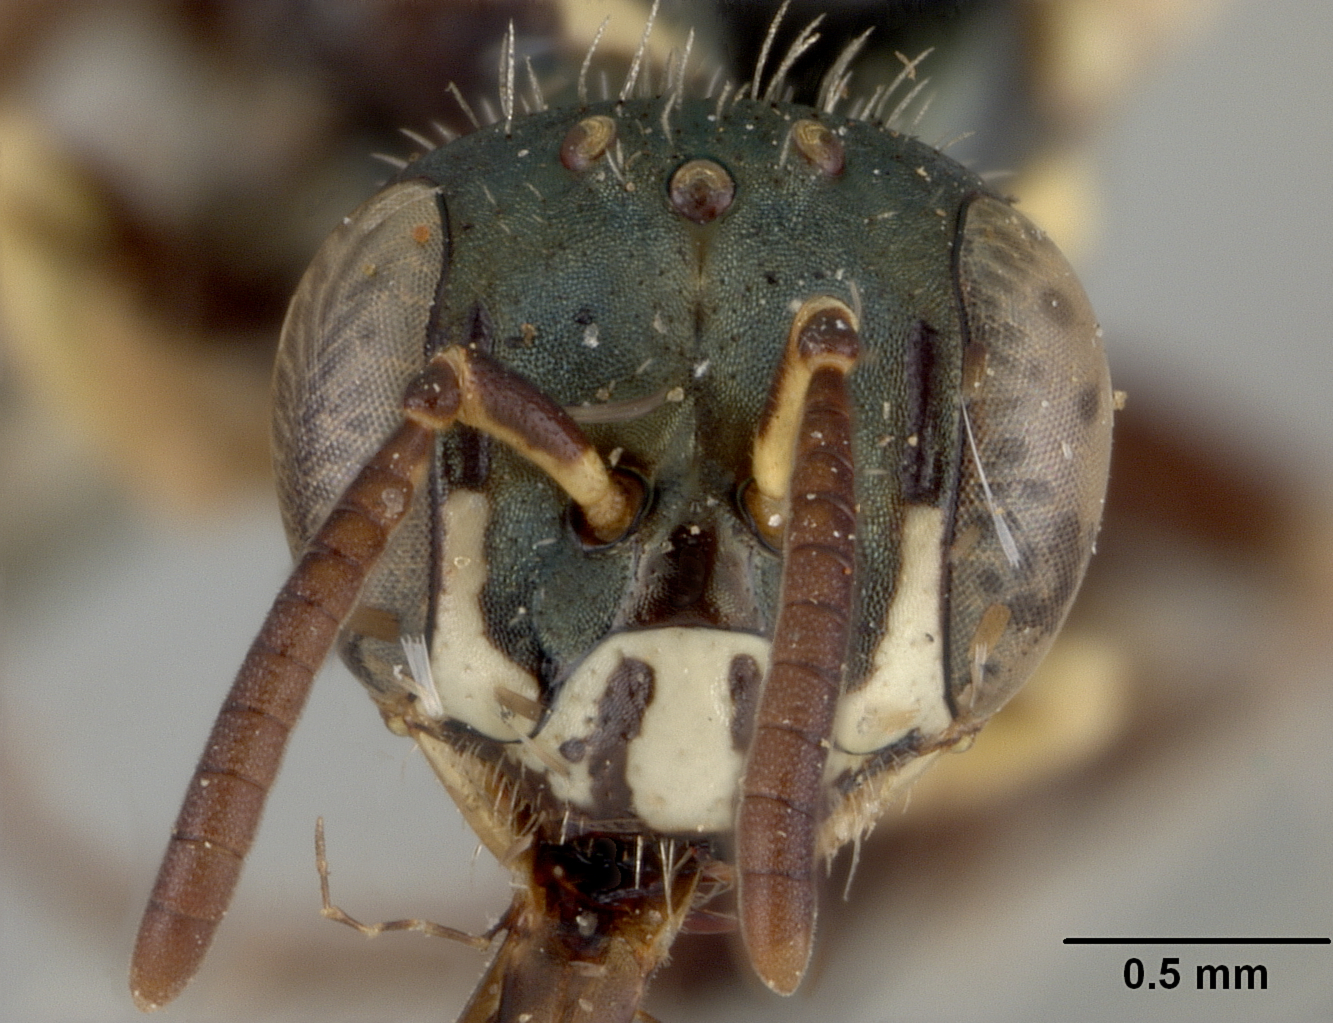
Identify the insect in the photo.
Perdita senecionis
